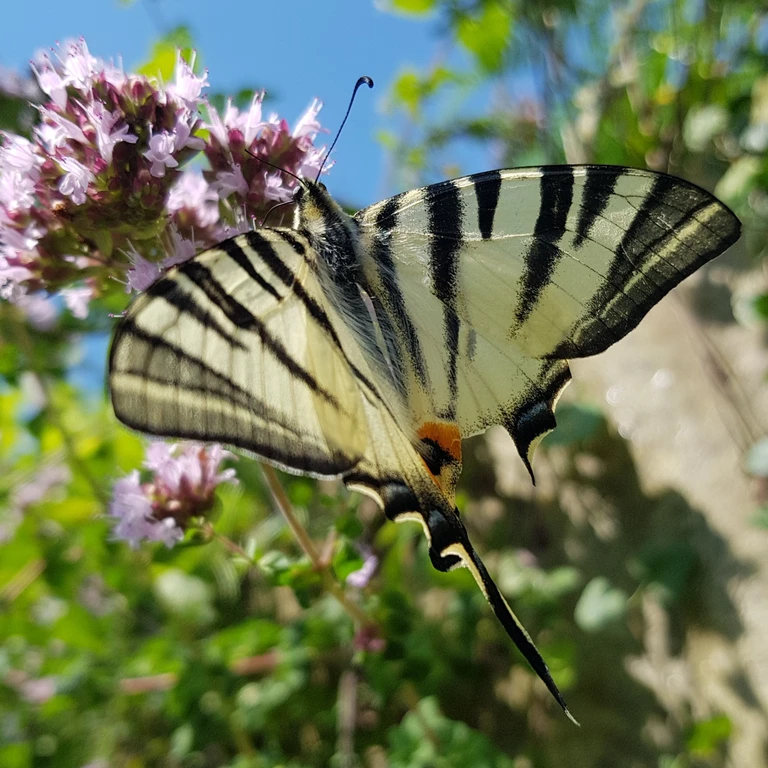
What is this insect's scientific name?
Iphiclides podalirius
